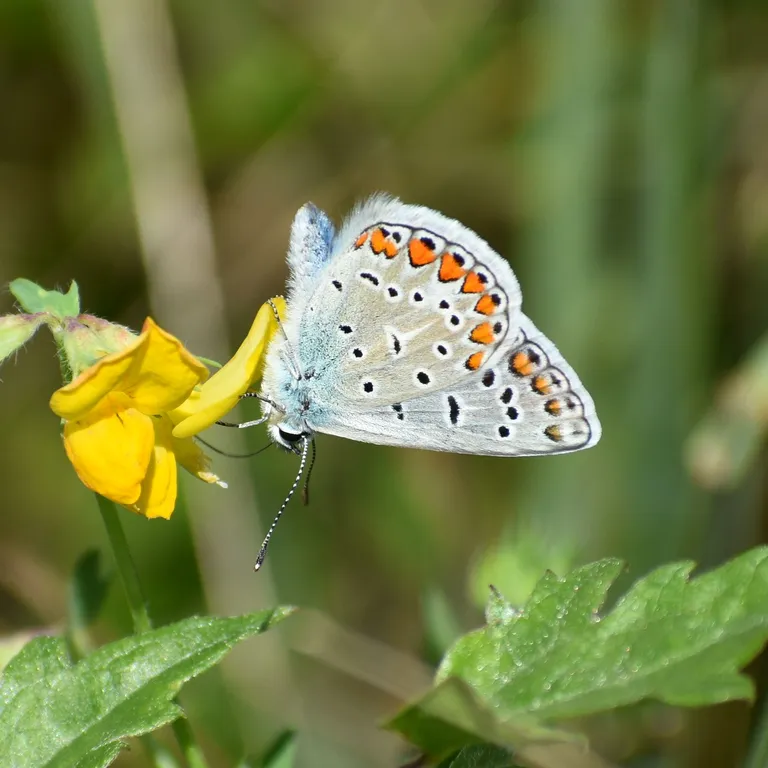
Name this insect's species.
Polyommatus icarus
